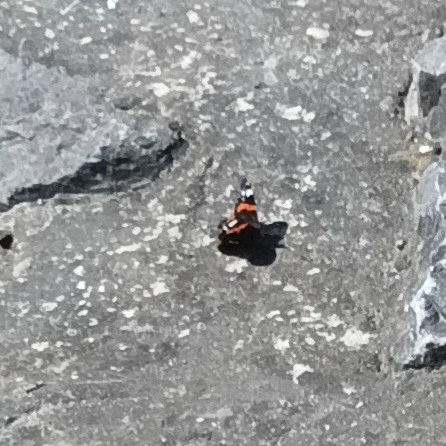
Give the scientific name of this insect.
Vanessa atalanta
